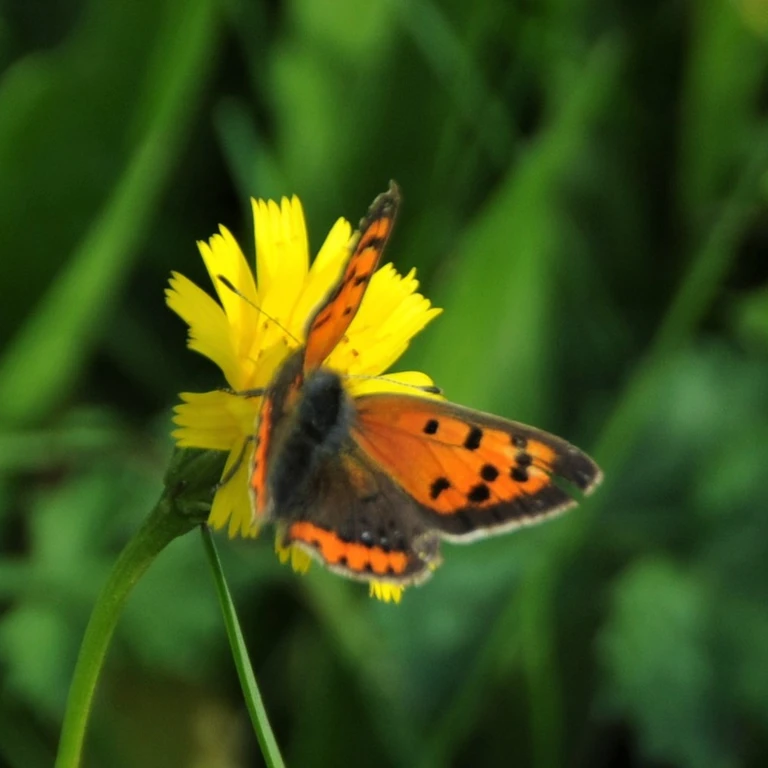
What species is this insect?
Lycaena phlaeas
